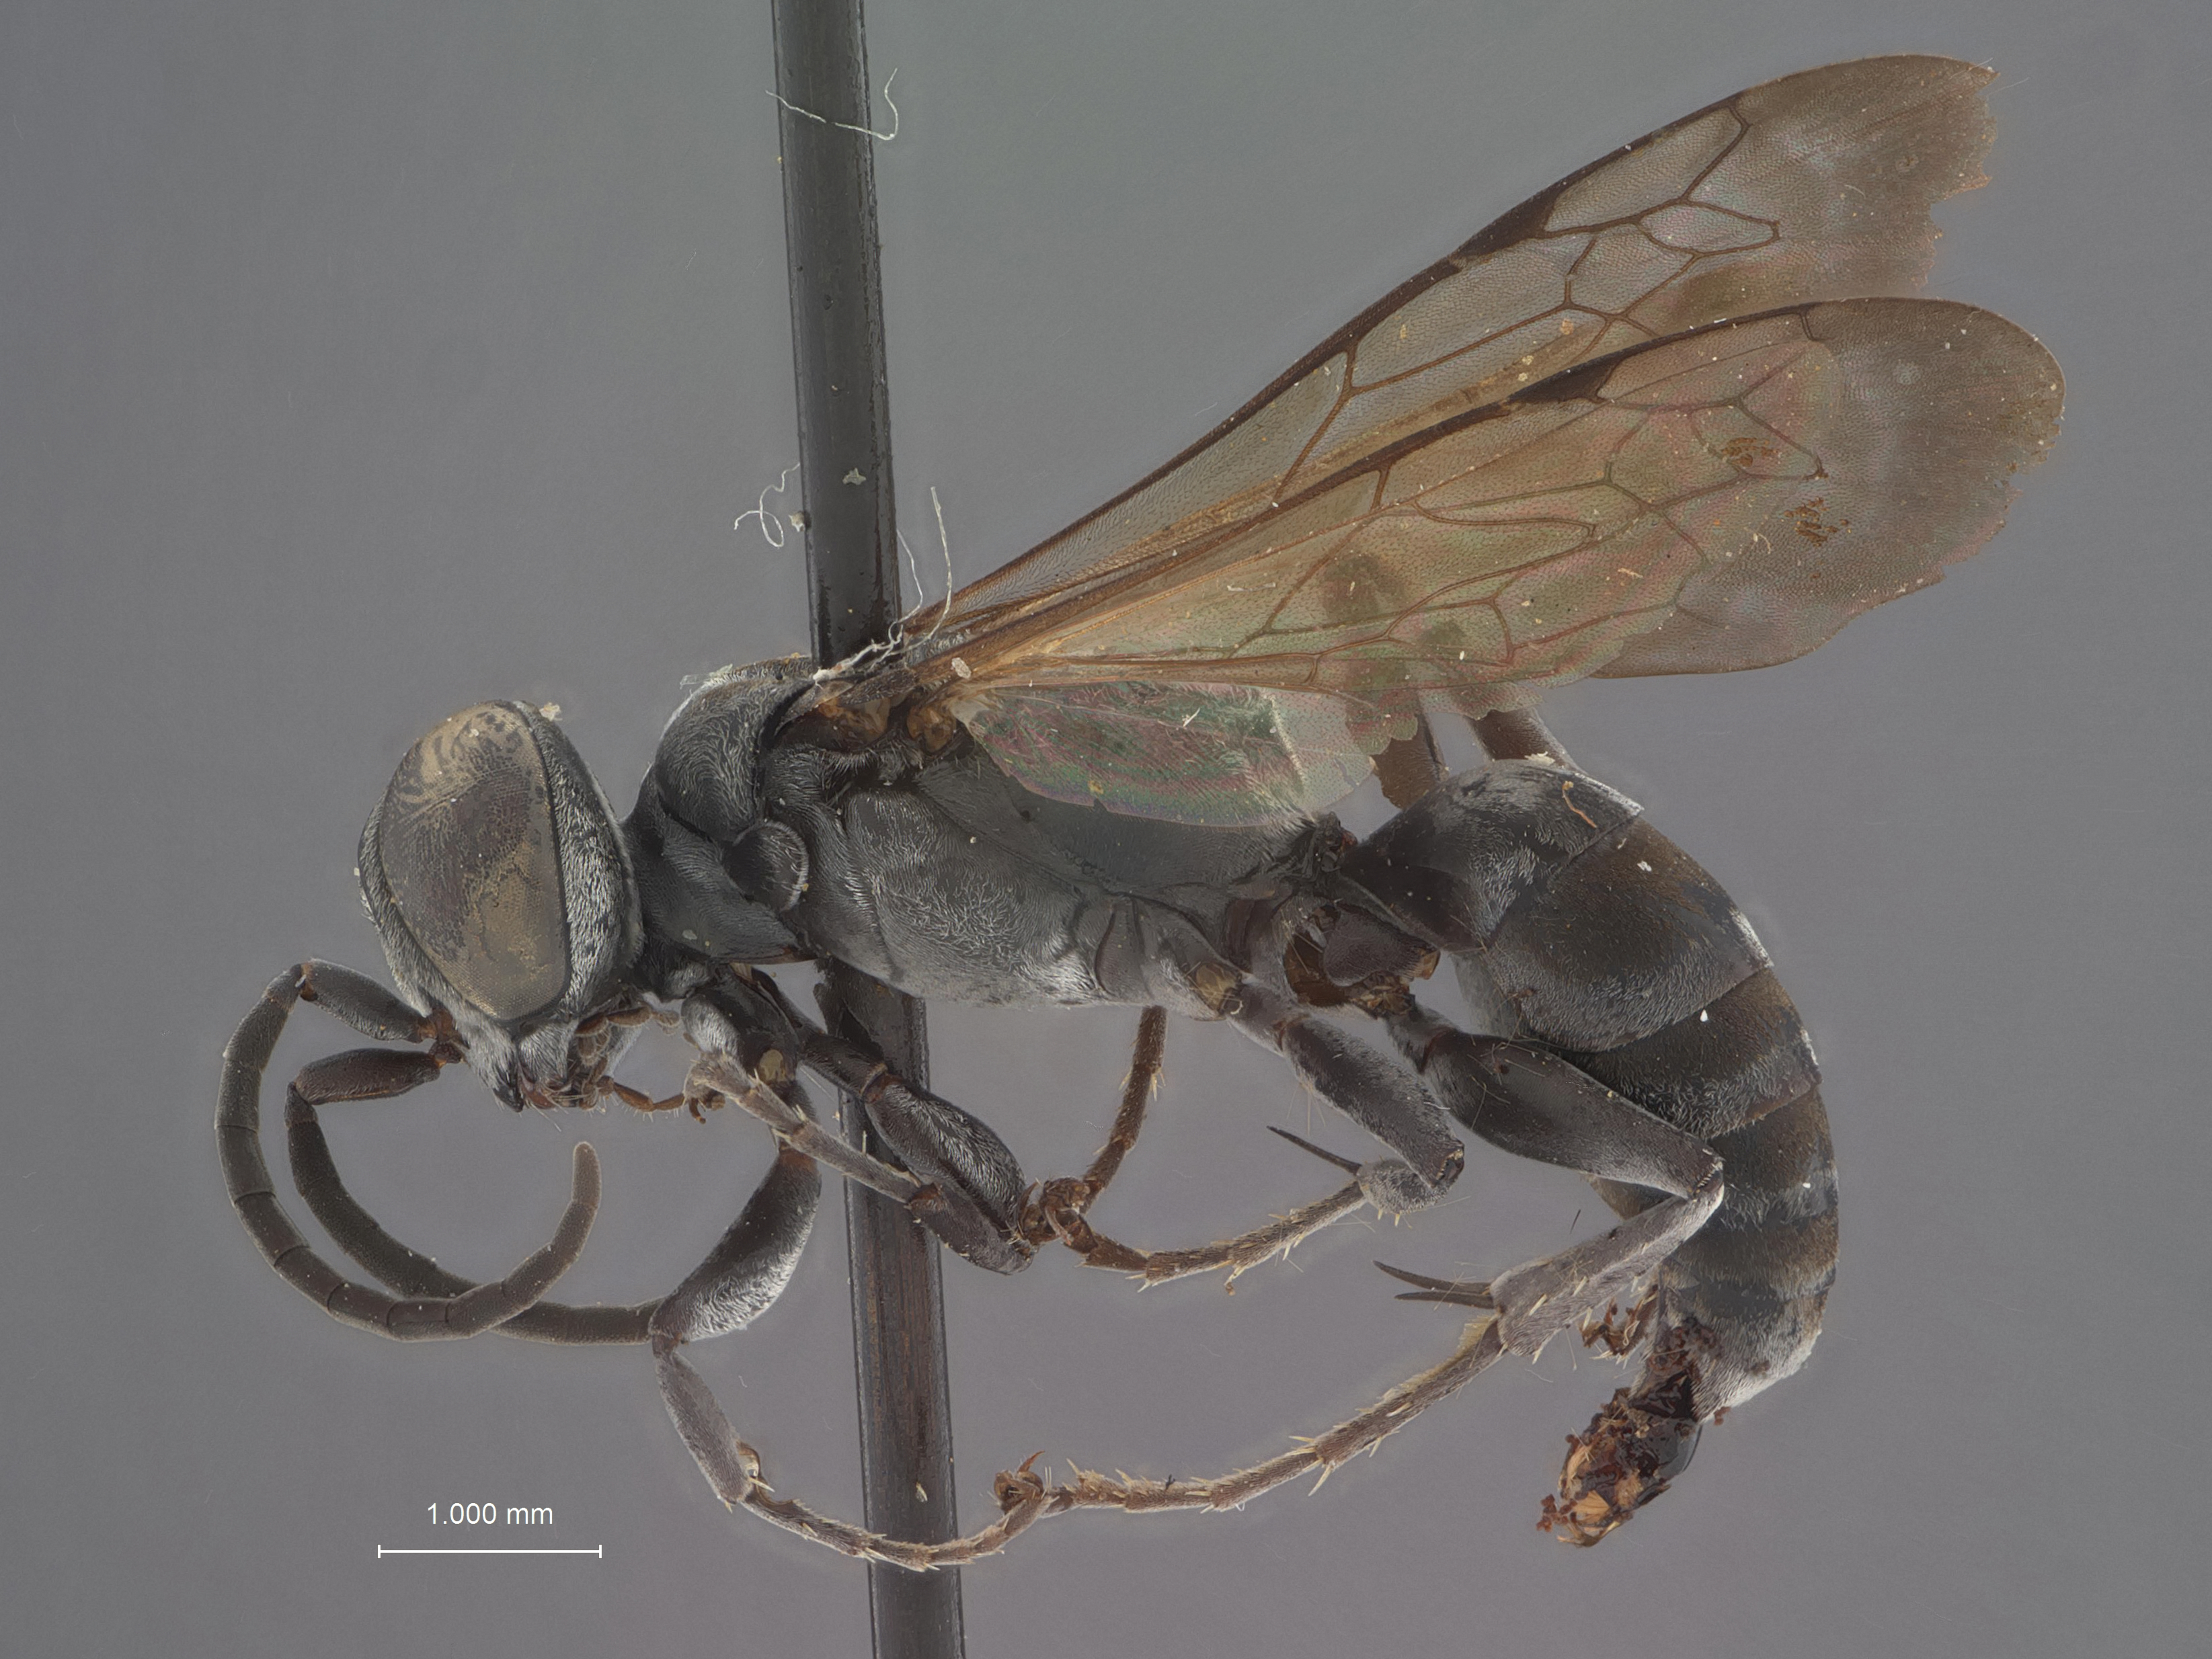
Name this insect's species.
Liris vincenti
